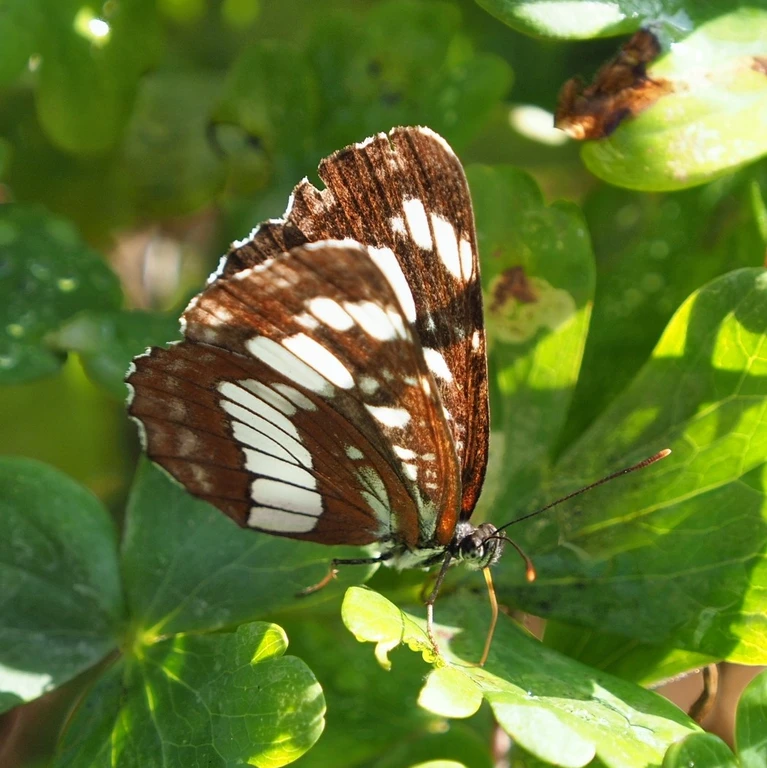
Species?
Neptis rivularis
